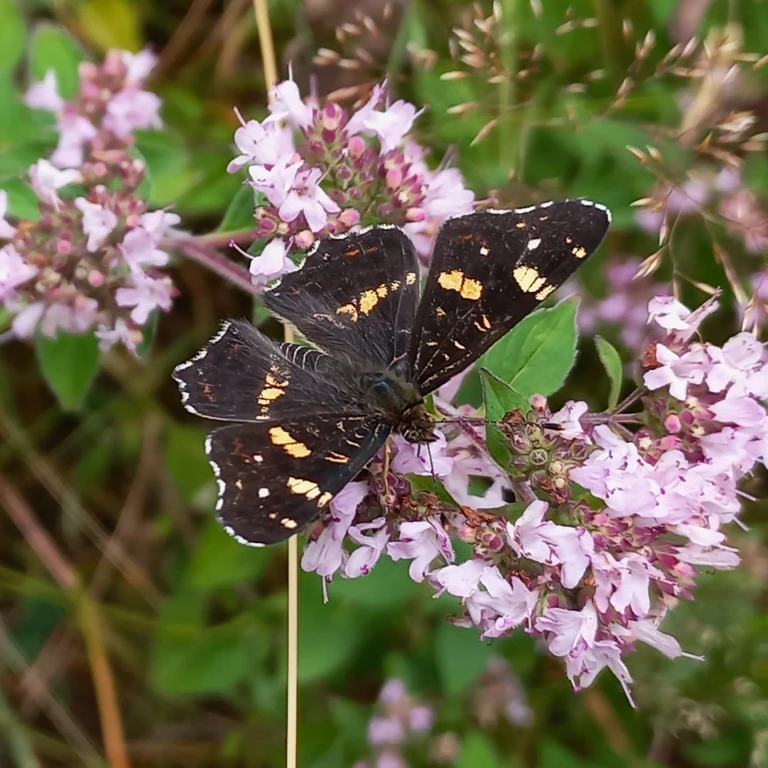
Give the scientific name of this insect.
Araschnia levana
